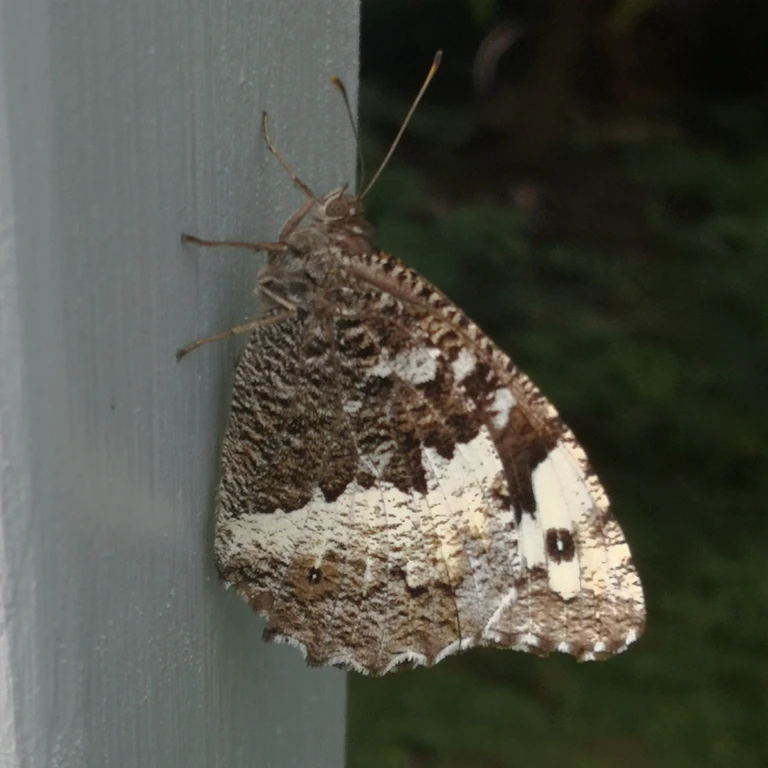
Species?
Brintesia circe
